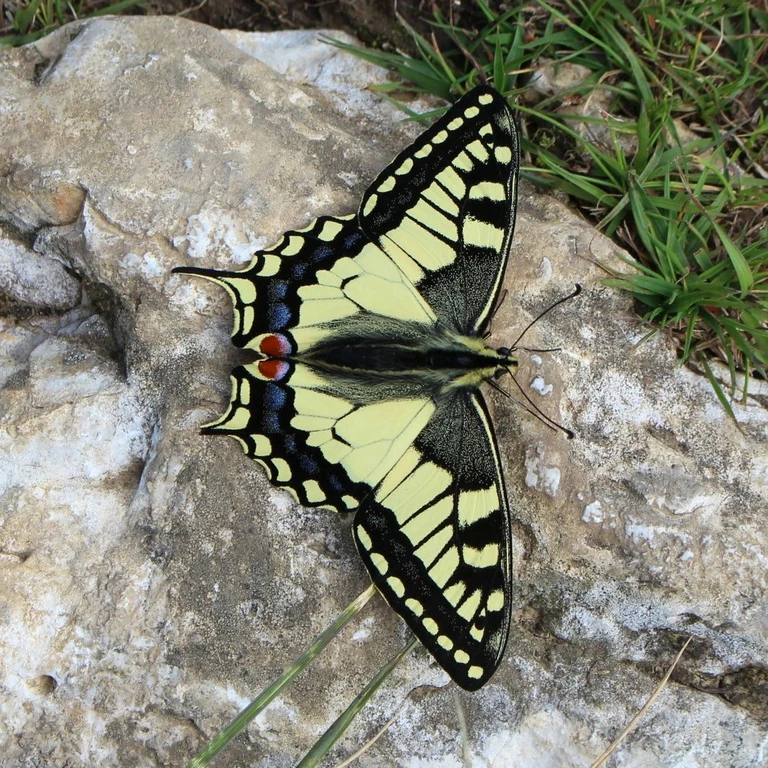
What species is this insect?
Papilio machaon
